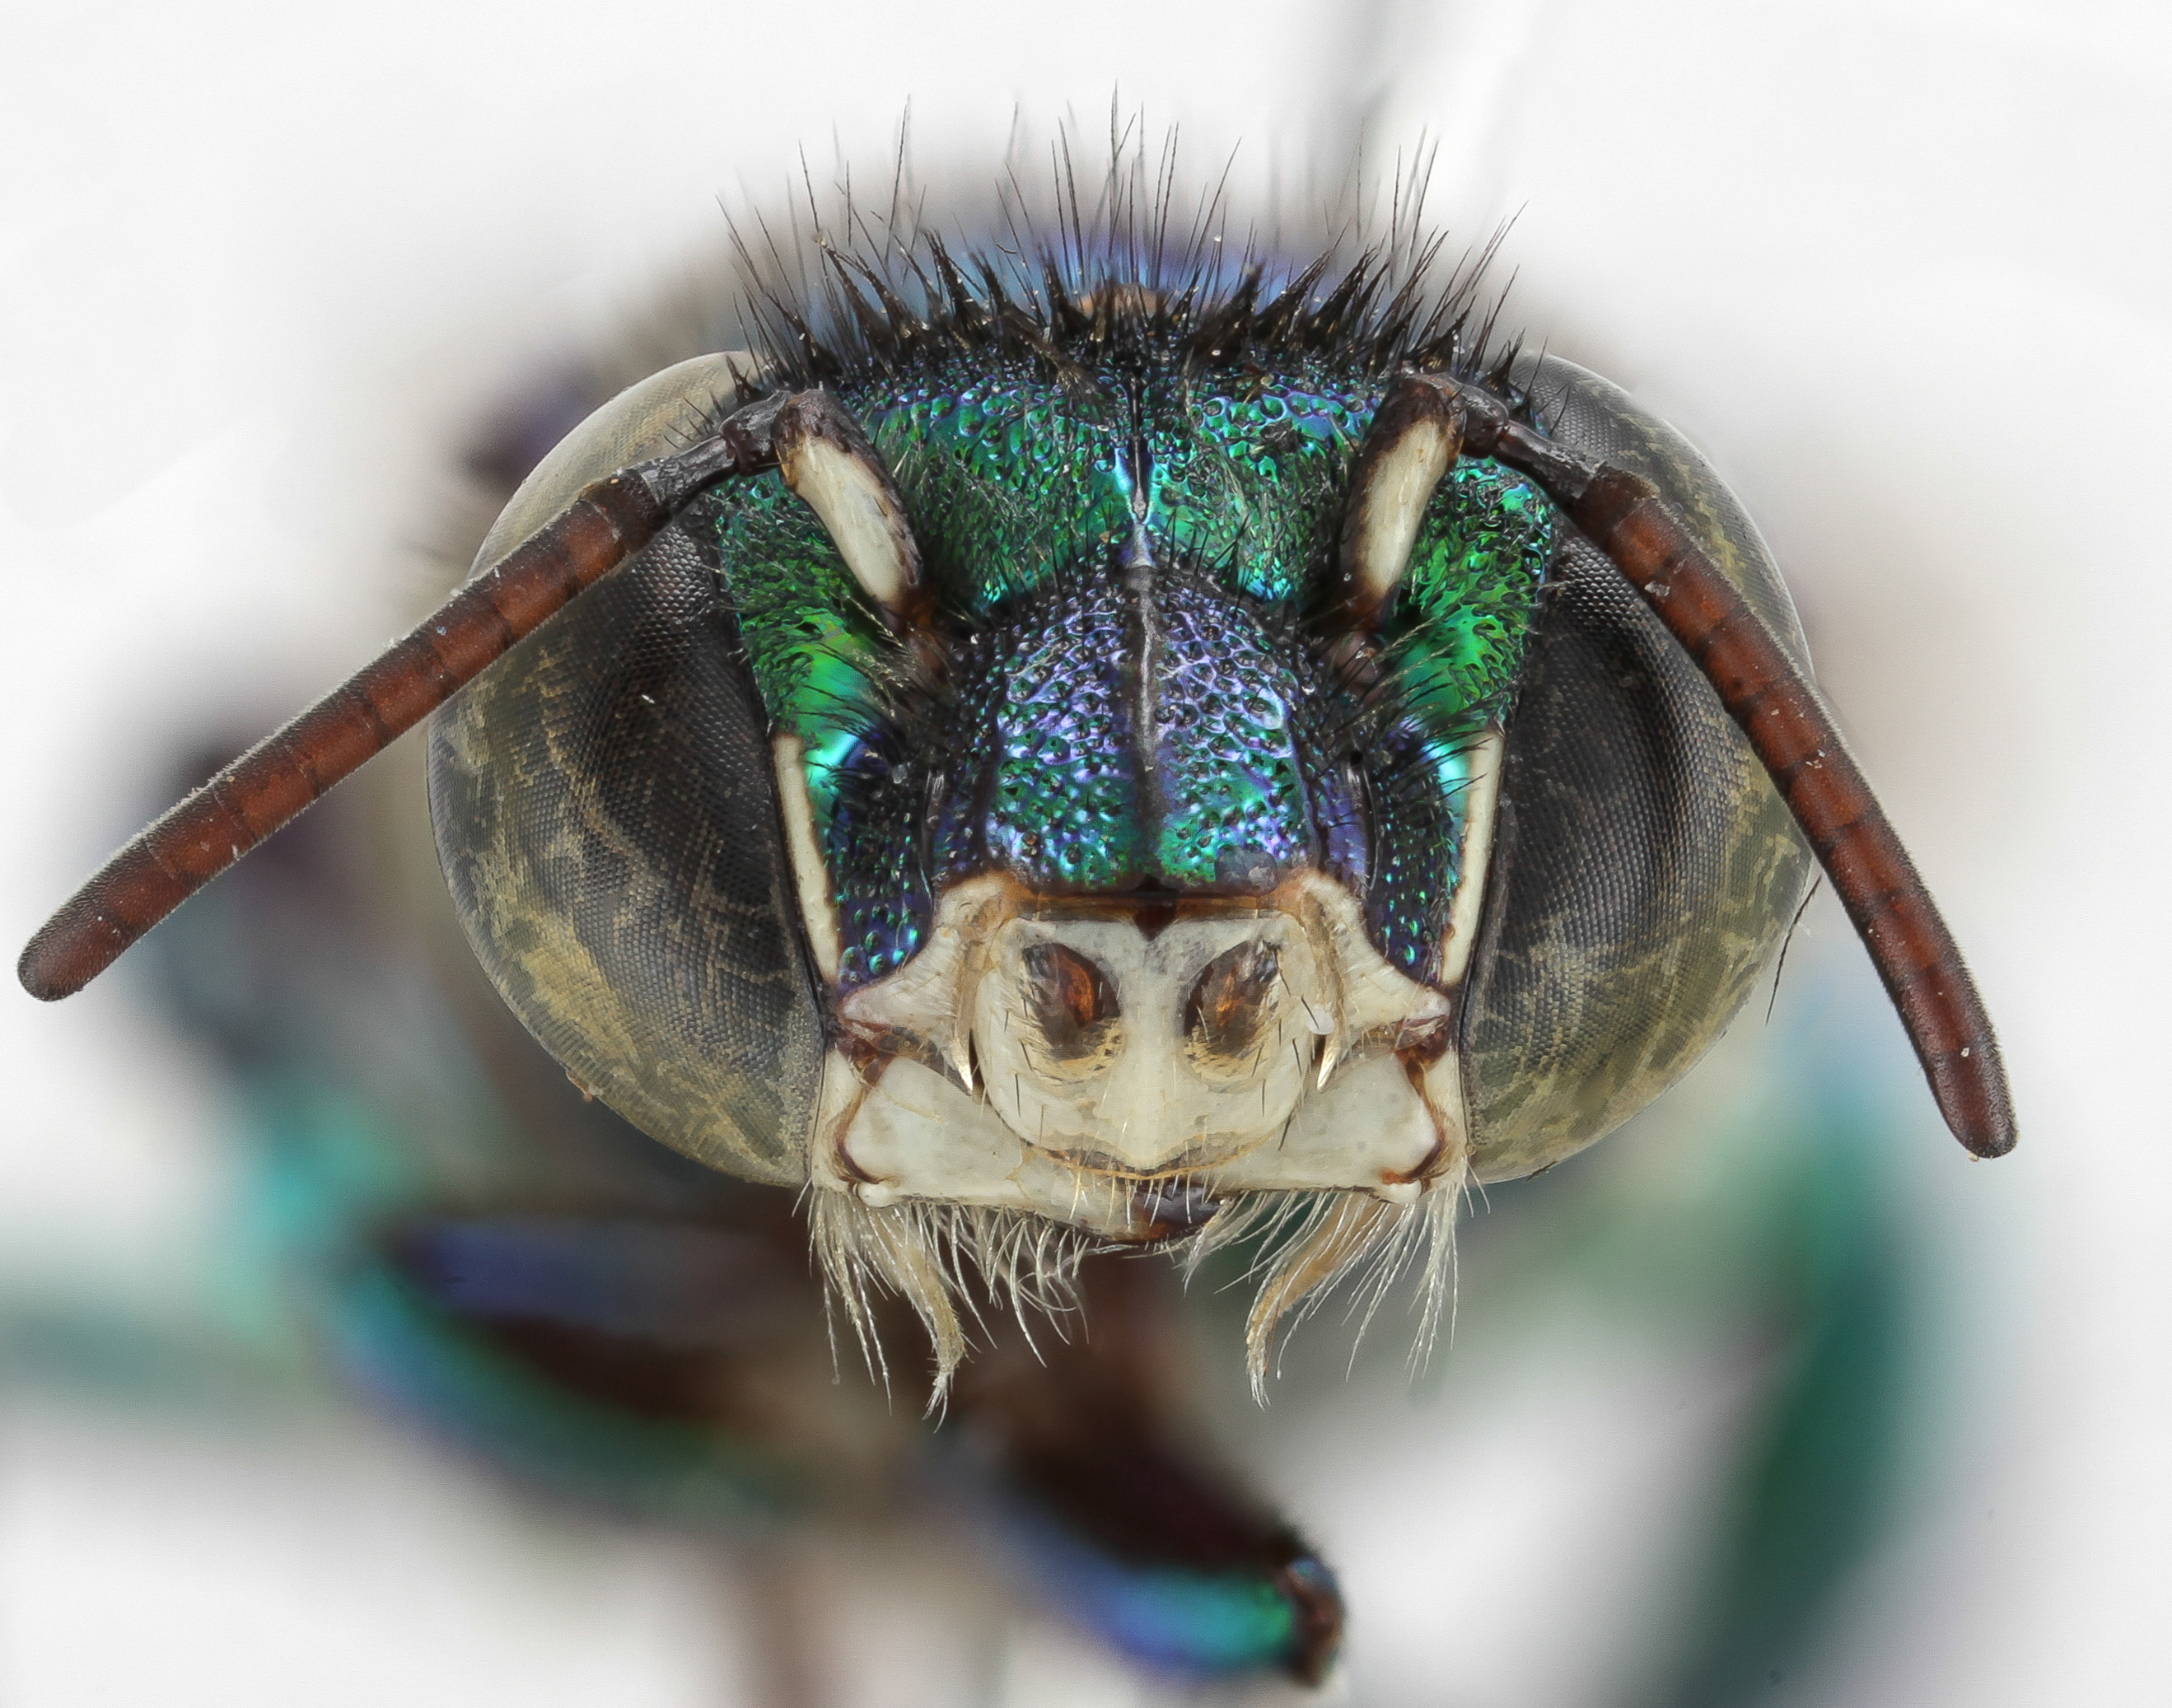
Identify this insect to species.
Euglossa stilbonota
